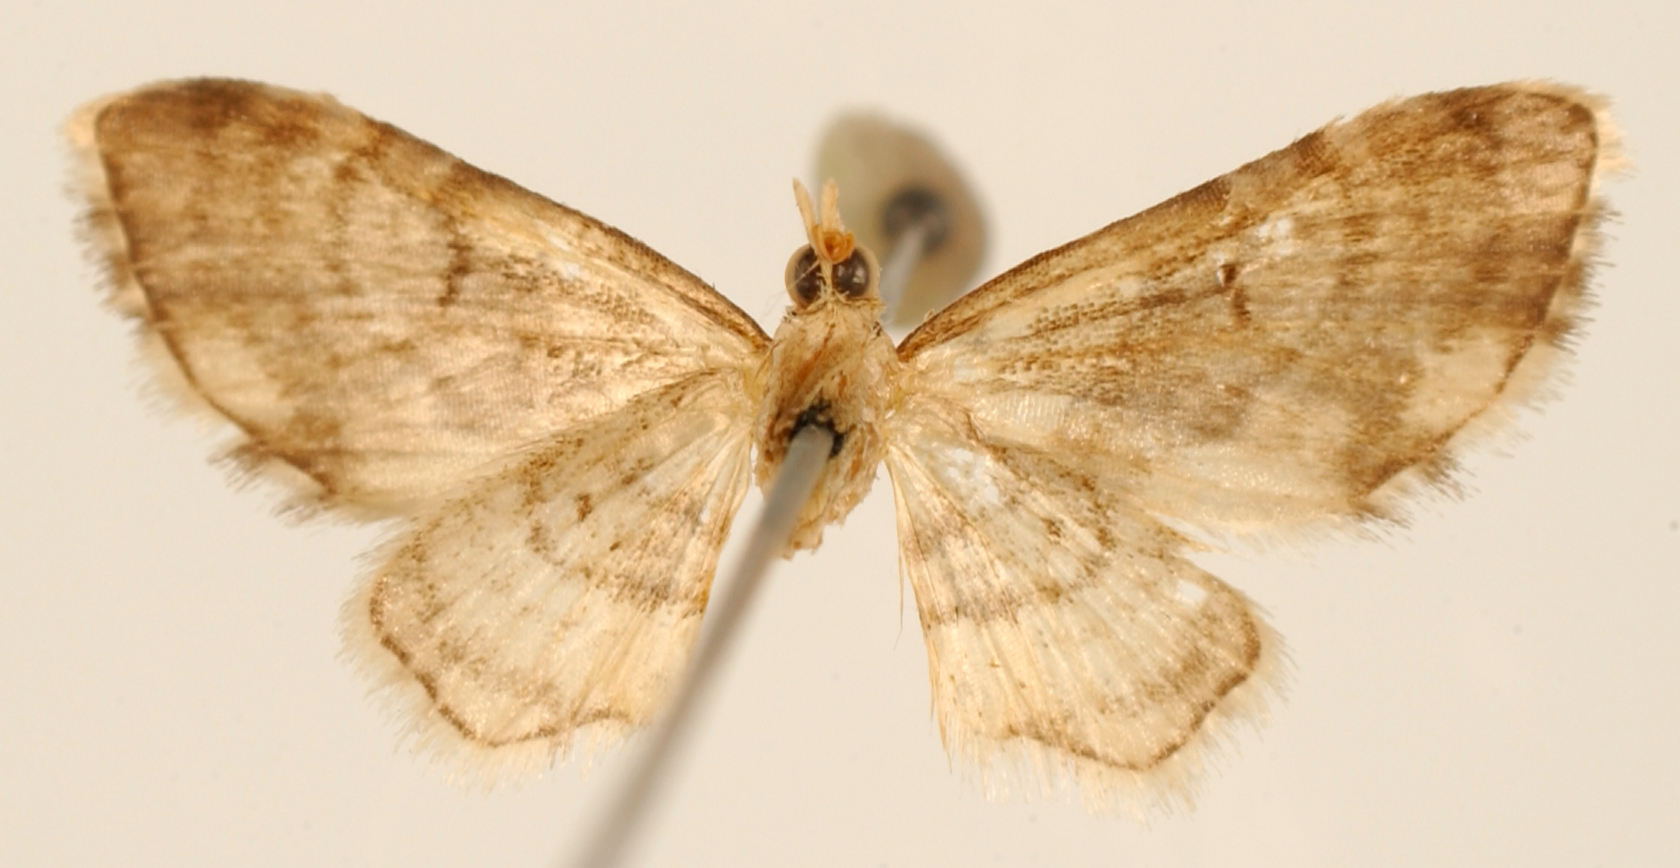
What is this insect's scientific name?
Eupithecia venusta
